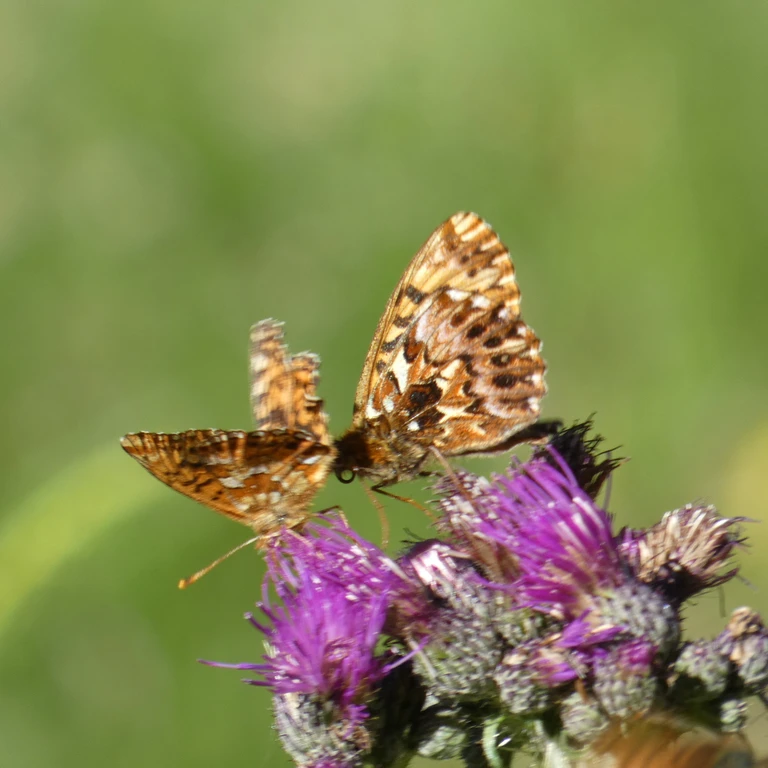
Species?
Boloria titania
